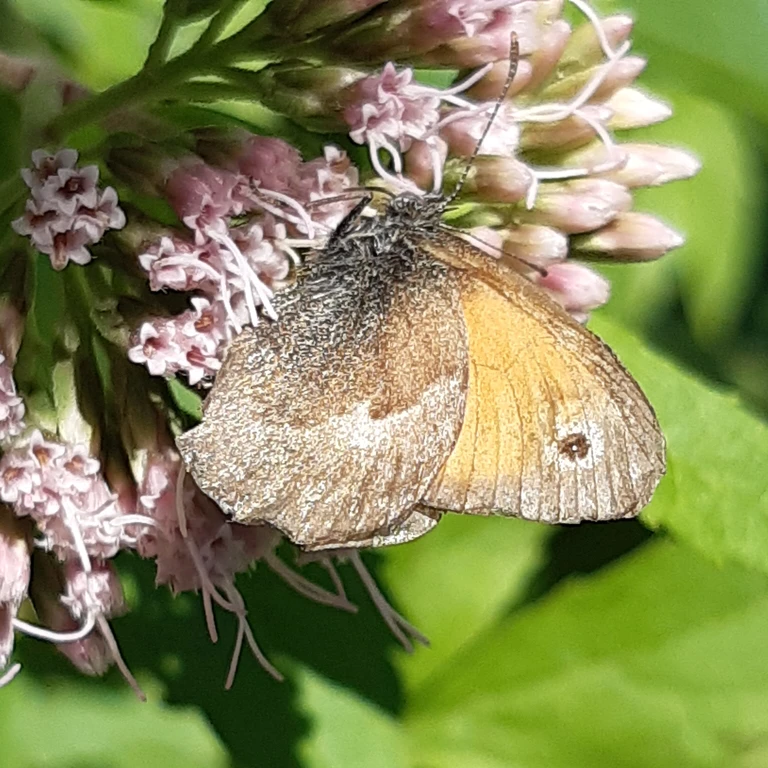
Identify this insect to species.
Coenonympha pamphilus
